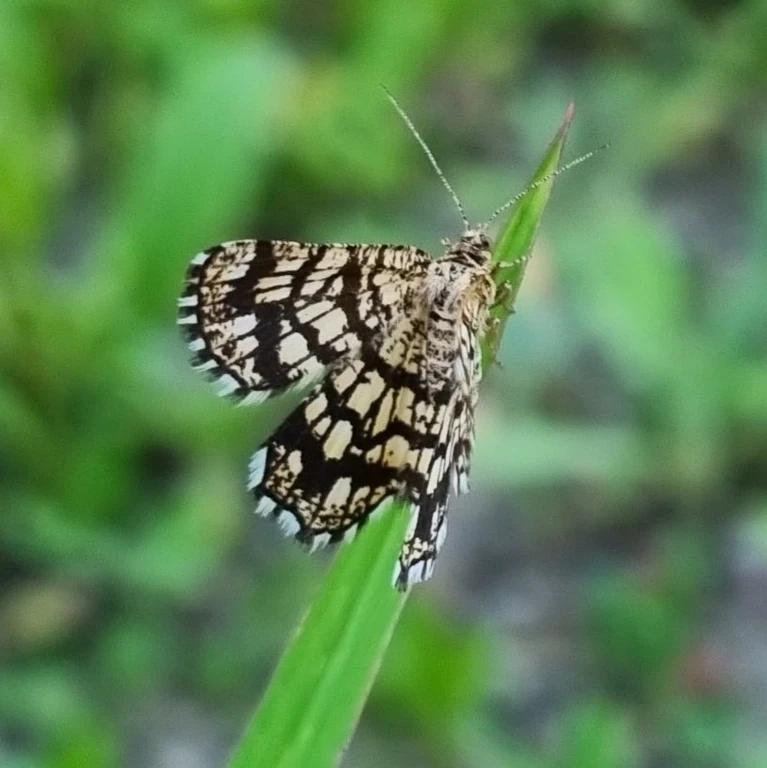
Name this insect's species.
Chiasmia clathrata
